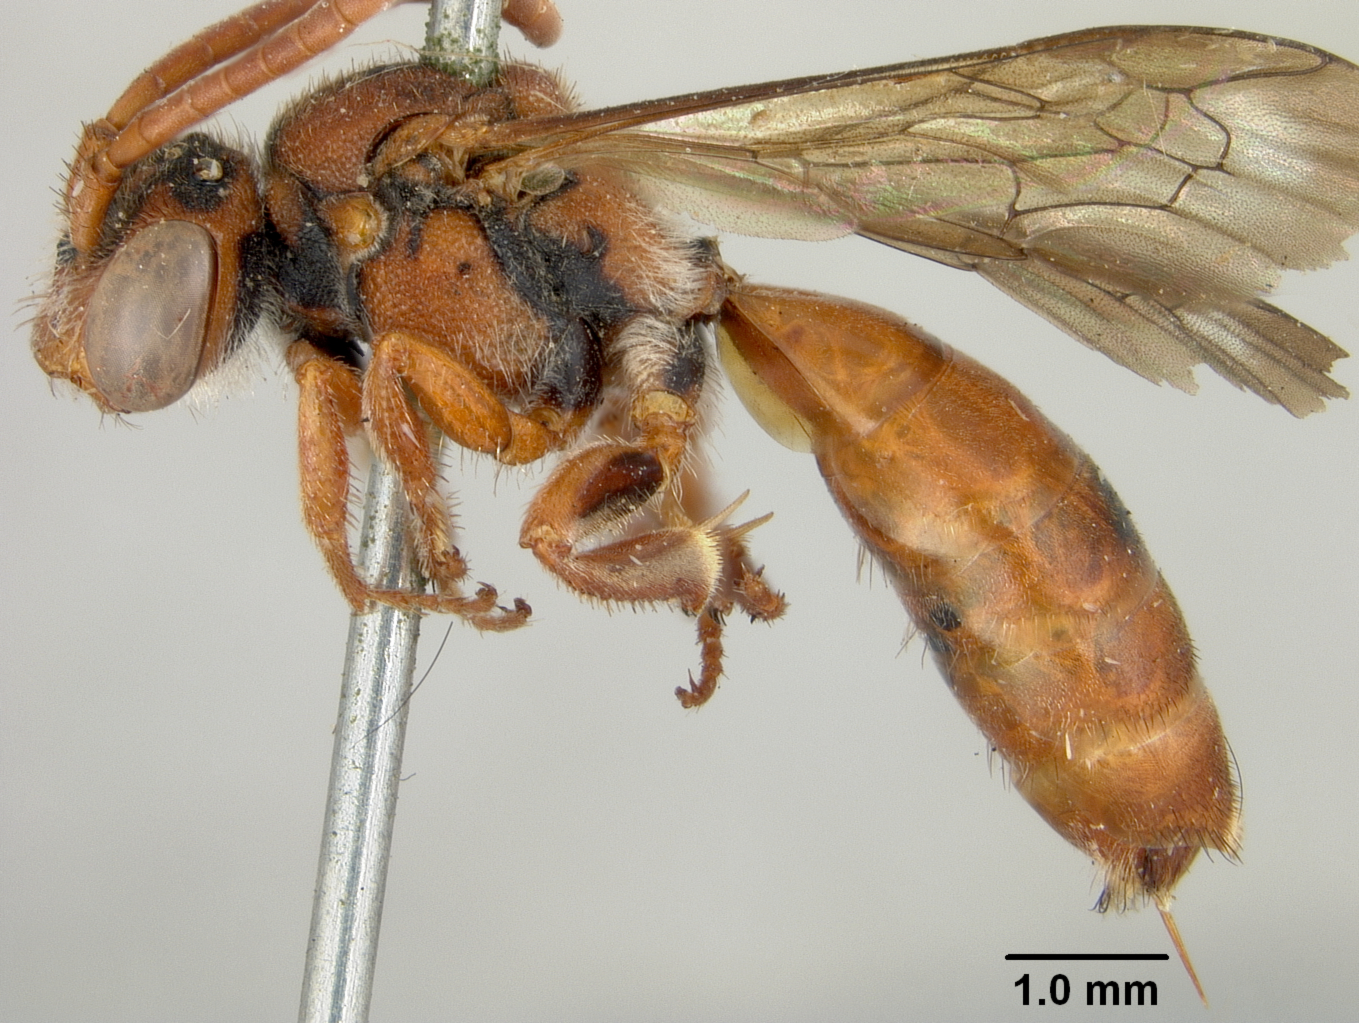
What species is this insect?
Nomada latifrons
